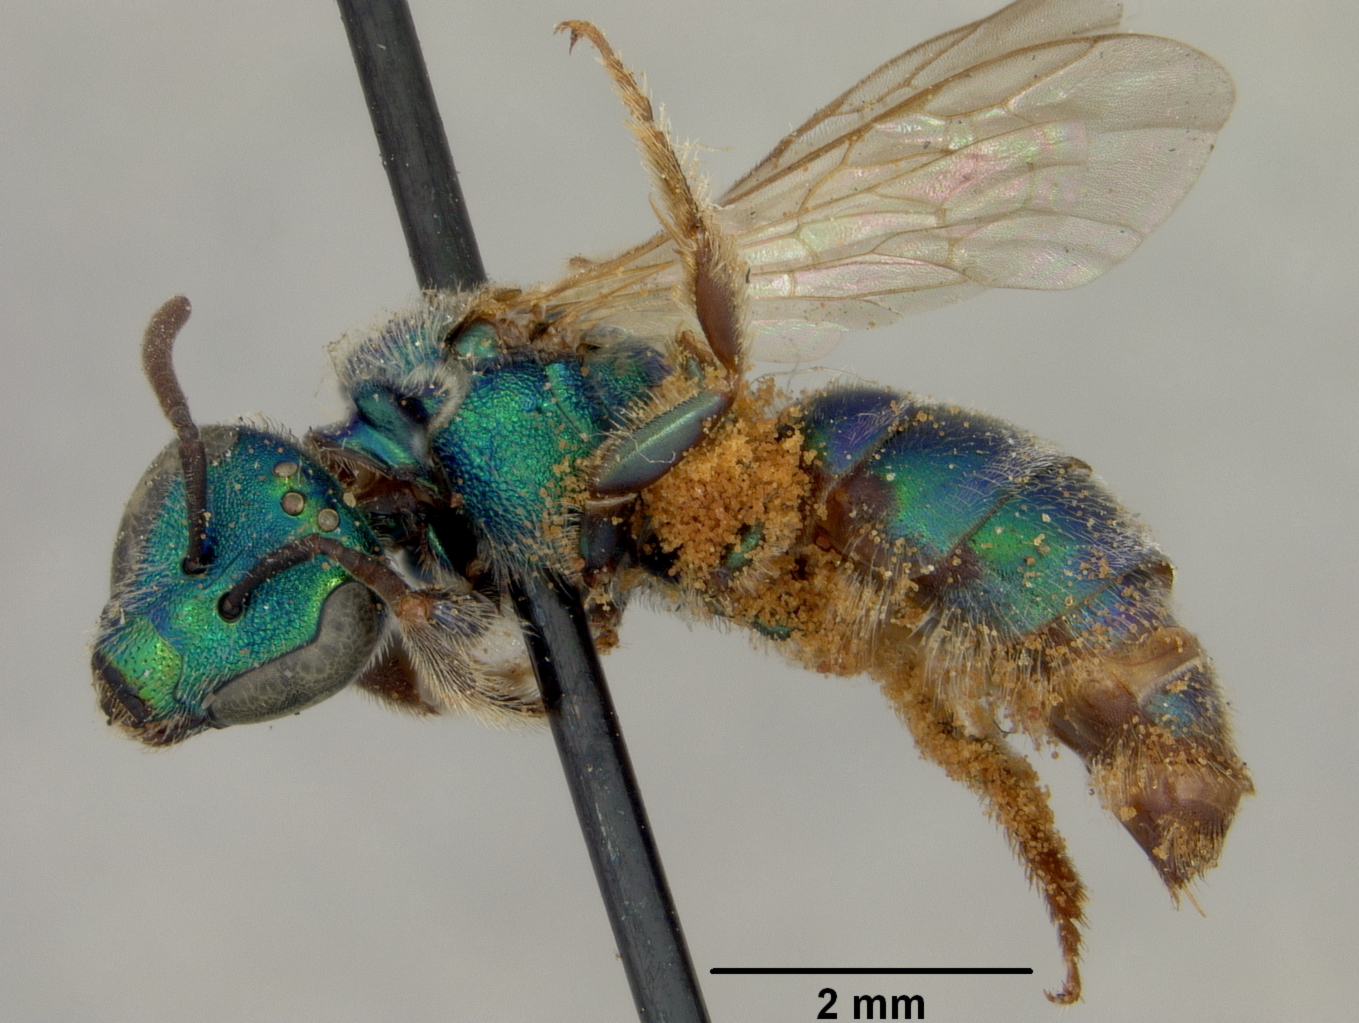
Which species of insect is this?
Augochlora coloradensis
